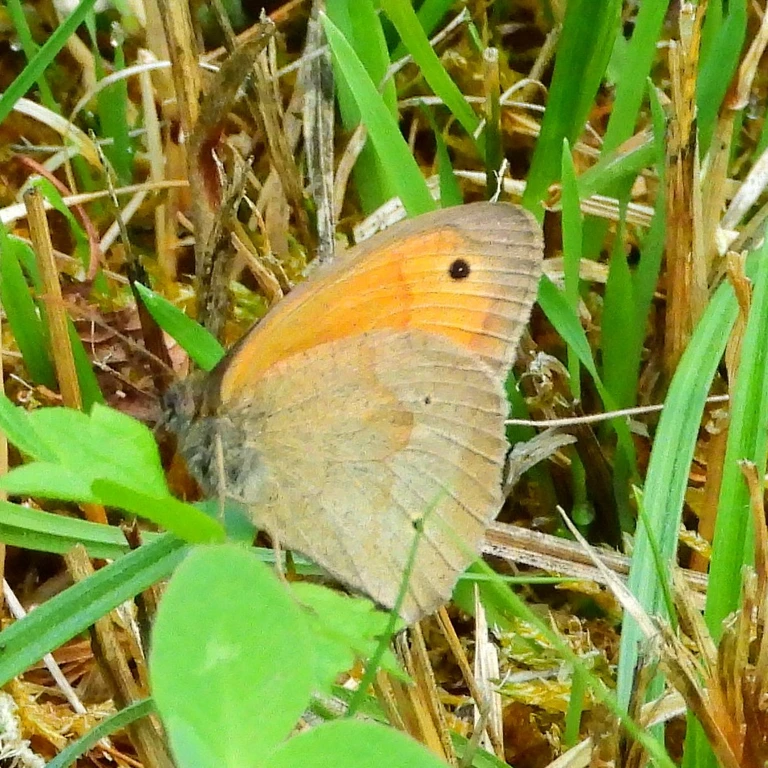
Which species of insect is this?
Maniola jurtina
